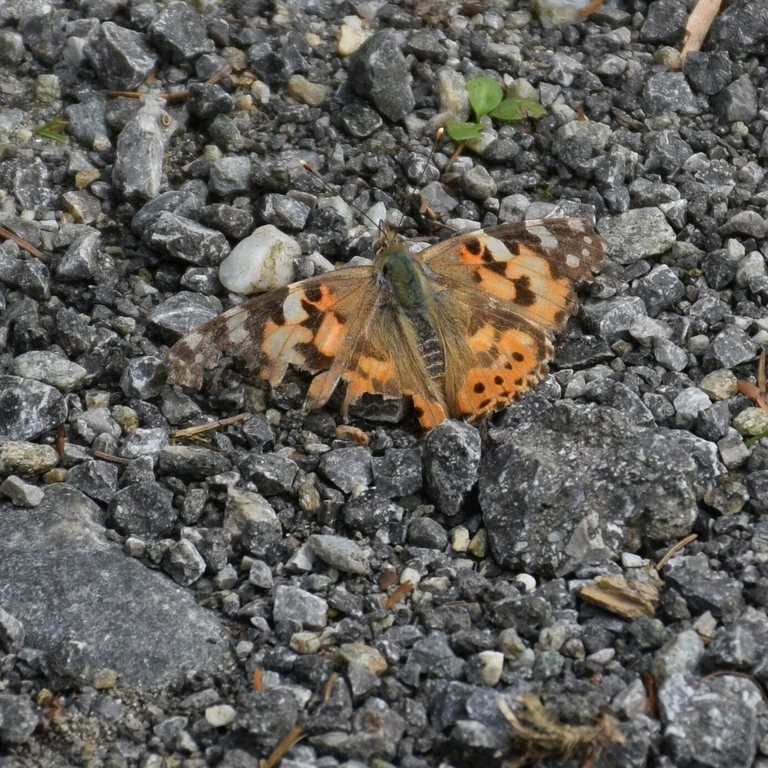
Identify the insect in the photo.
Vanessa cardui
